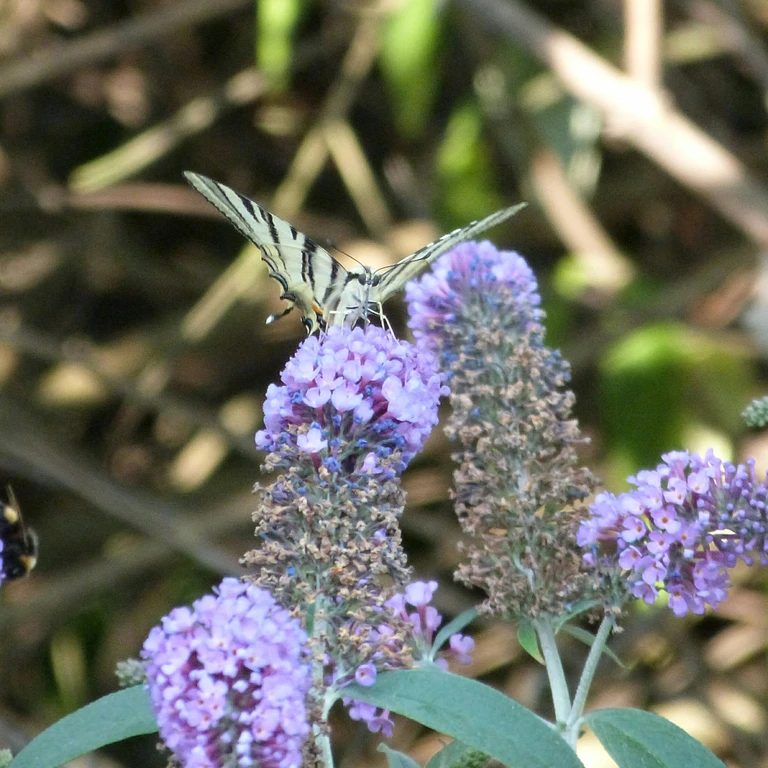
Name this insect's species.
Iphiclides podalirius
